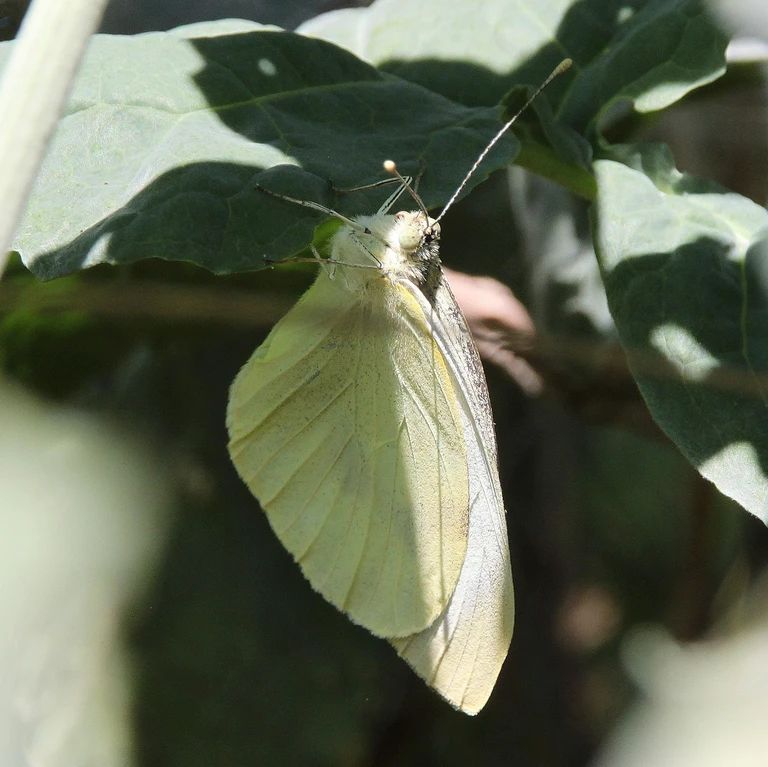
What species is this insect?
Pieris brassicae
